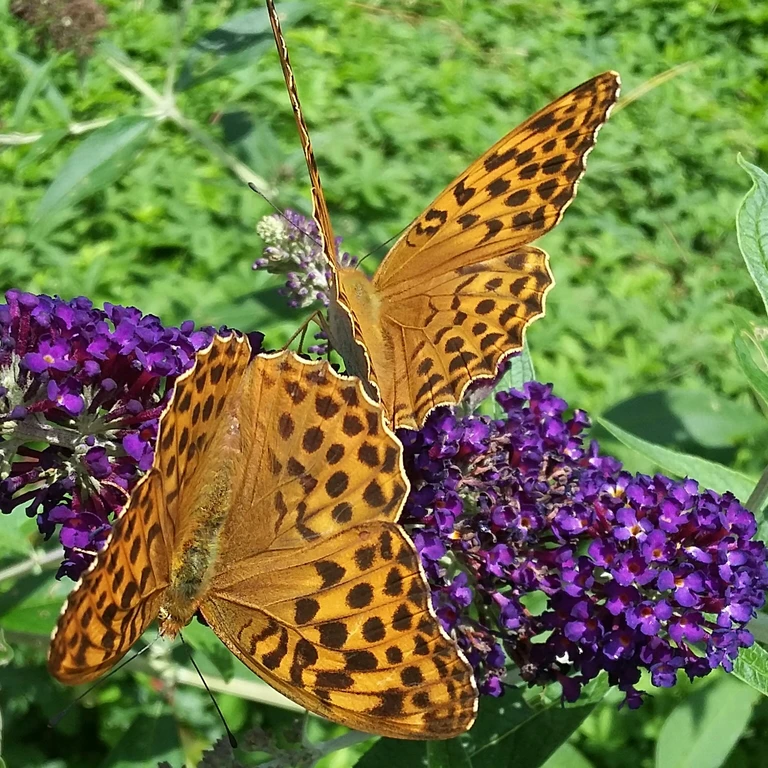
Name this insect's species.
Argynnis paphia
